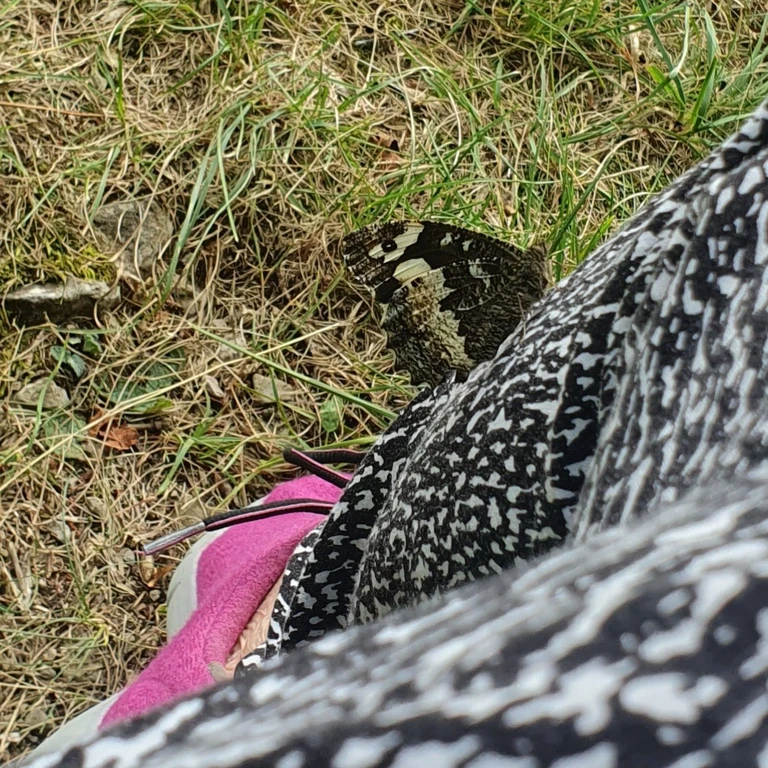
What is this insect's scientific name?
Brintesia circe
